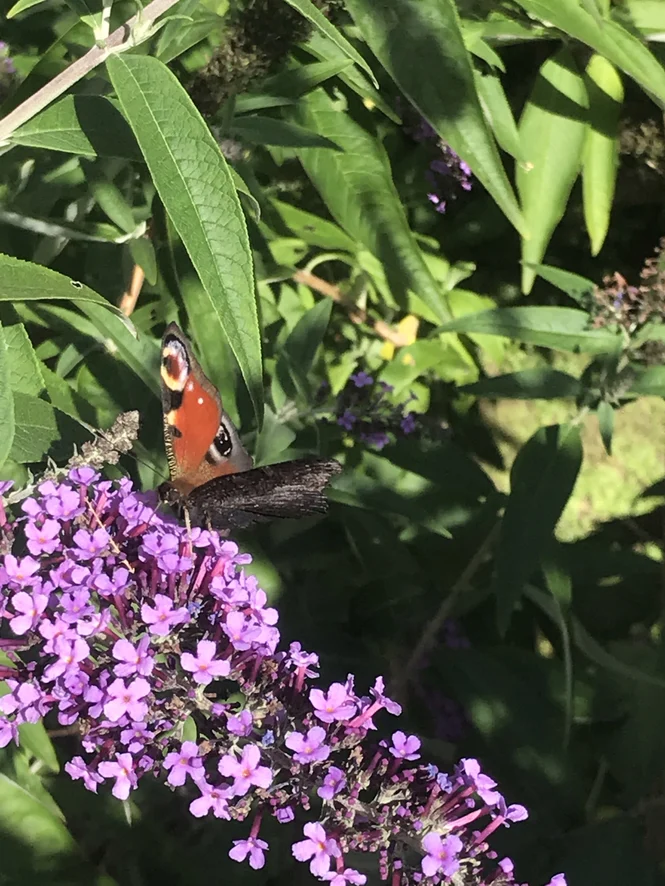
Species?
Aglais io
